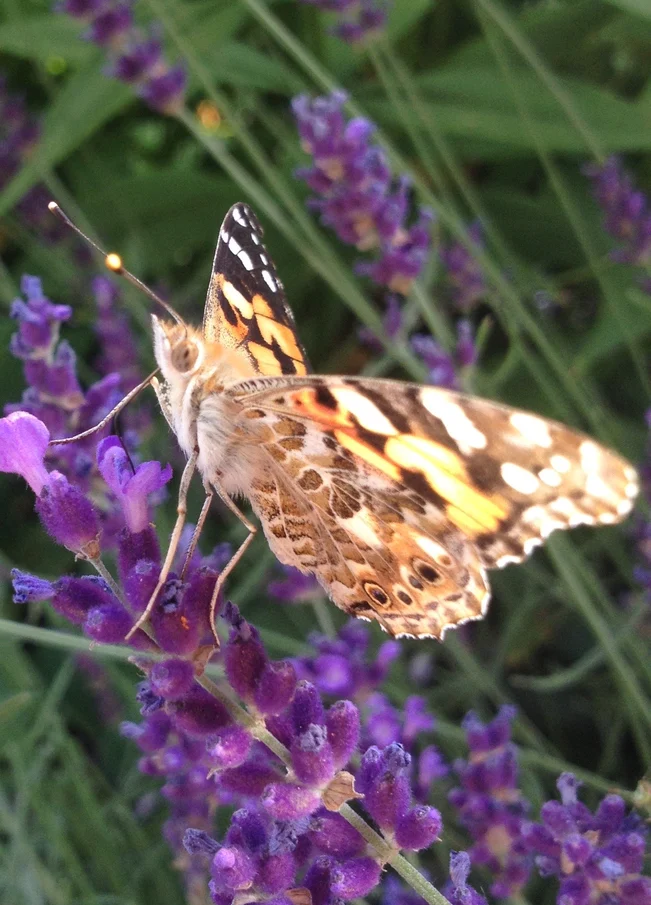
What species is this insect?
Vanessa cardui
